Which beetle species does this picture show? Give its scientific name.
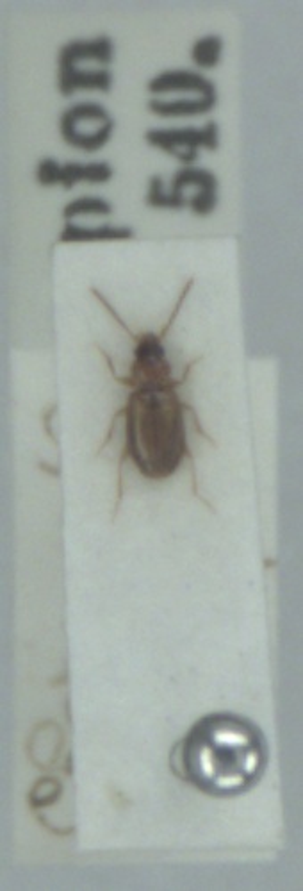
Tachys micros
